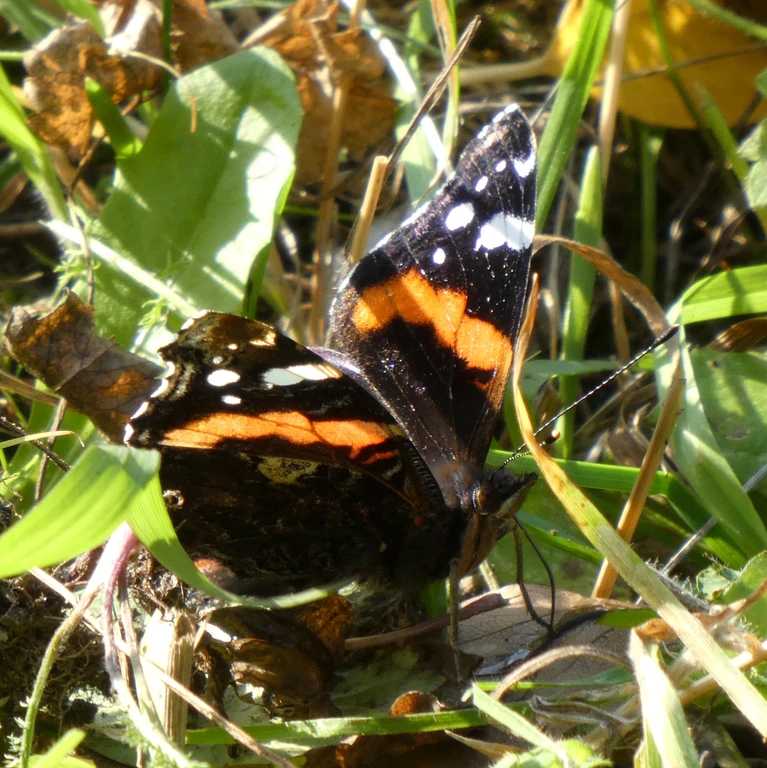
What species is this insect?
Vanessa atalanta
